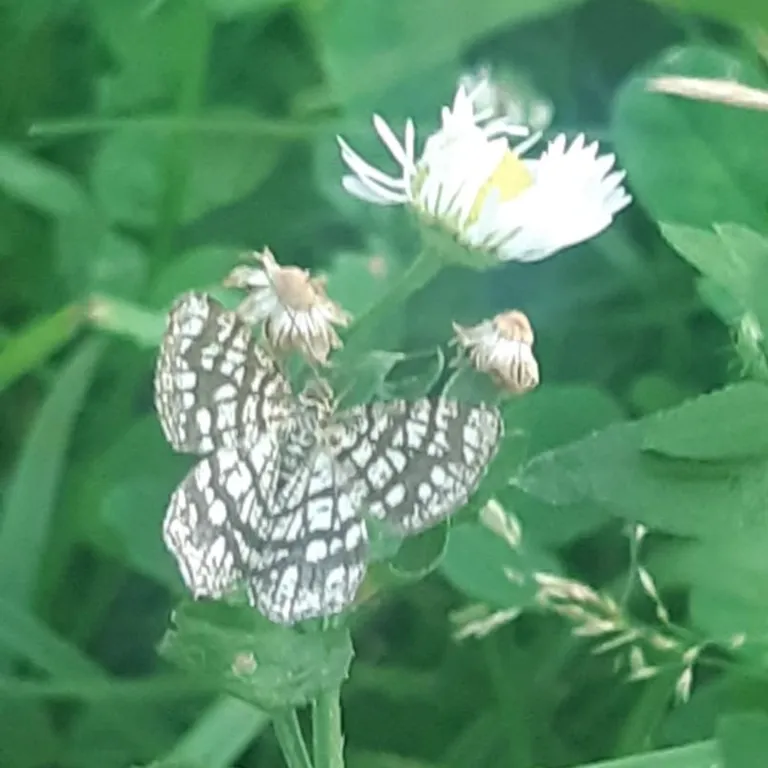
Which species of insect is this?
Chiasmia clathrata
